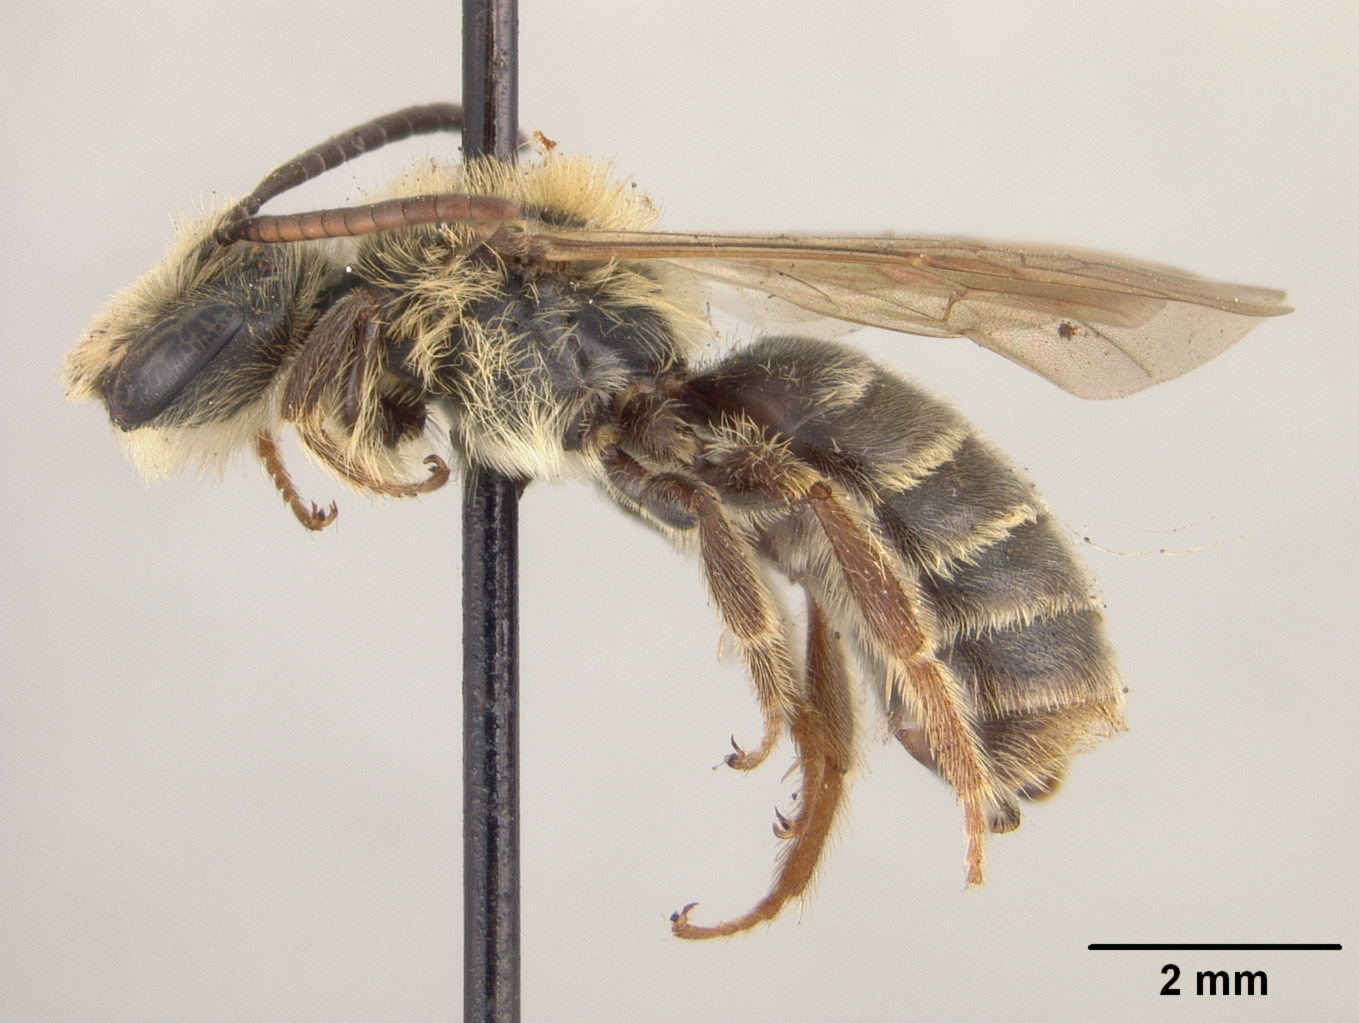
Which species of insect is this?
Andrena cragini
